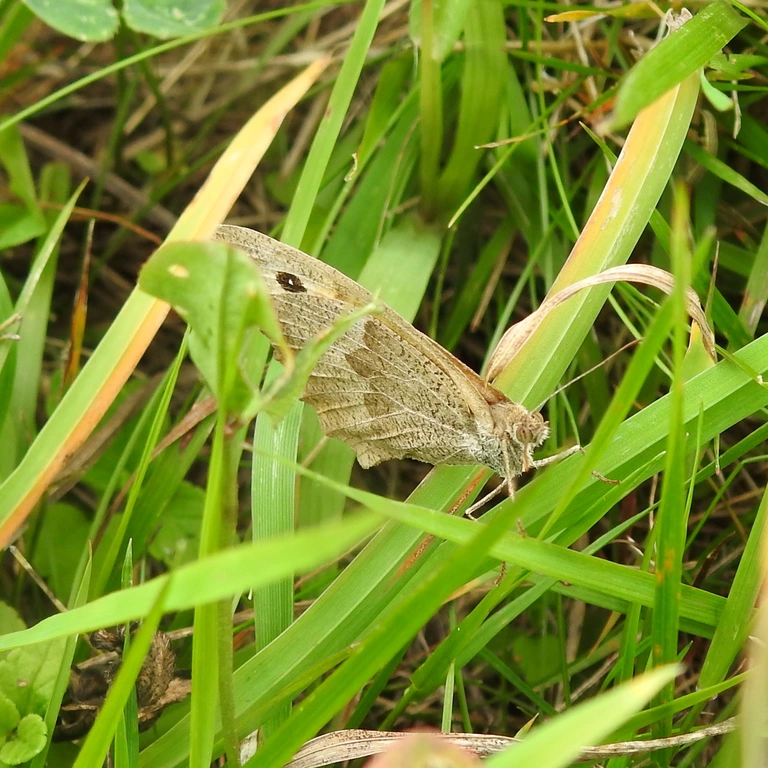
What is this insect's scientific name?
Maniola jurtina
